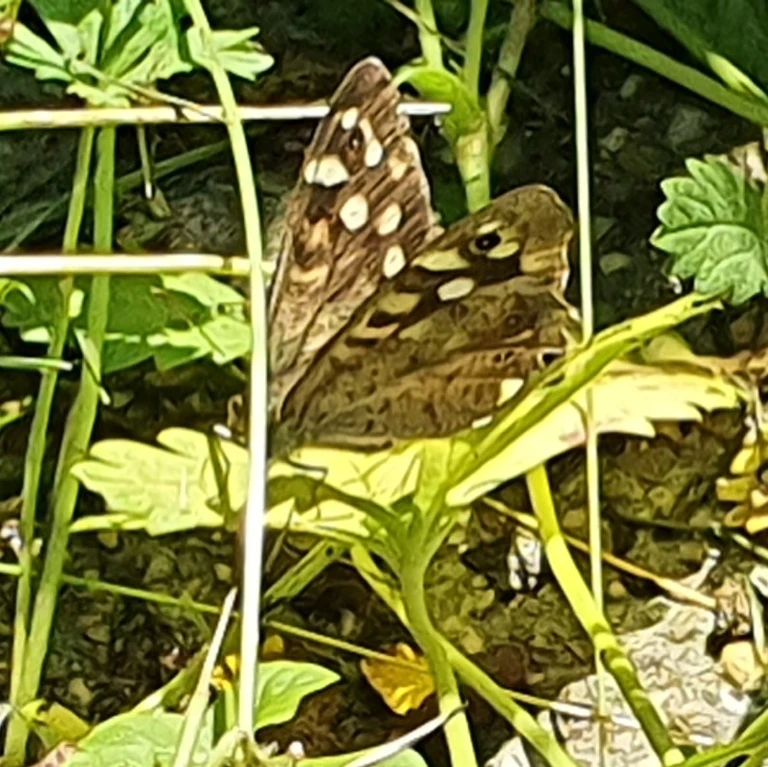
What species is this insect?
Pararge aegeria
